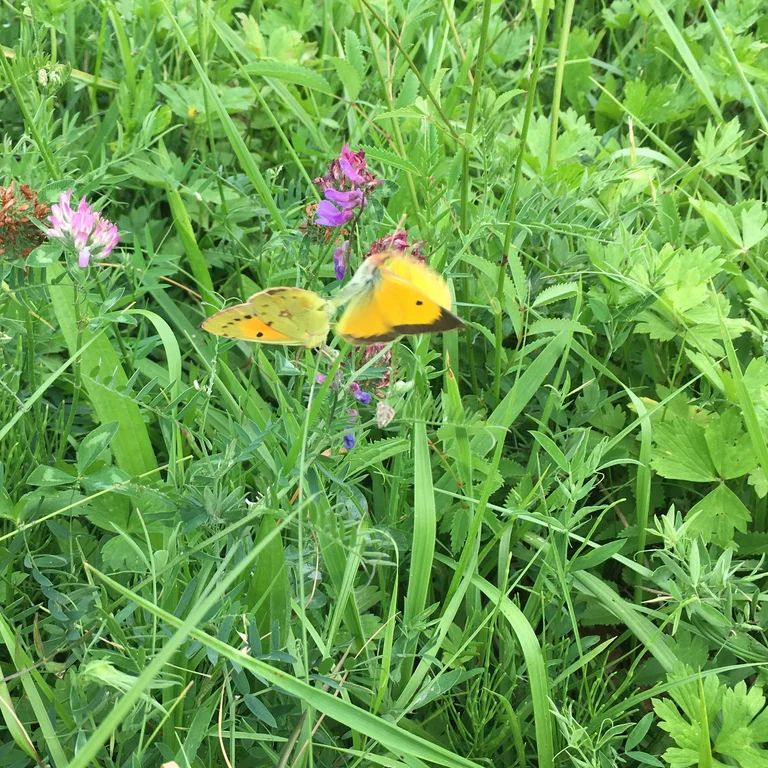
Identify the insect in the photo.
Colias croceus
